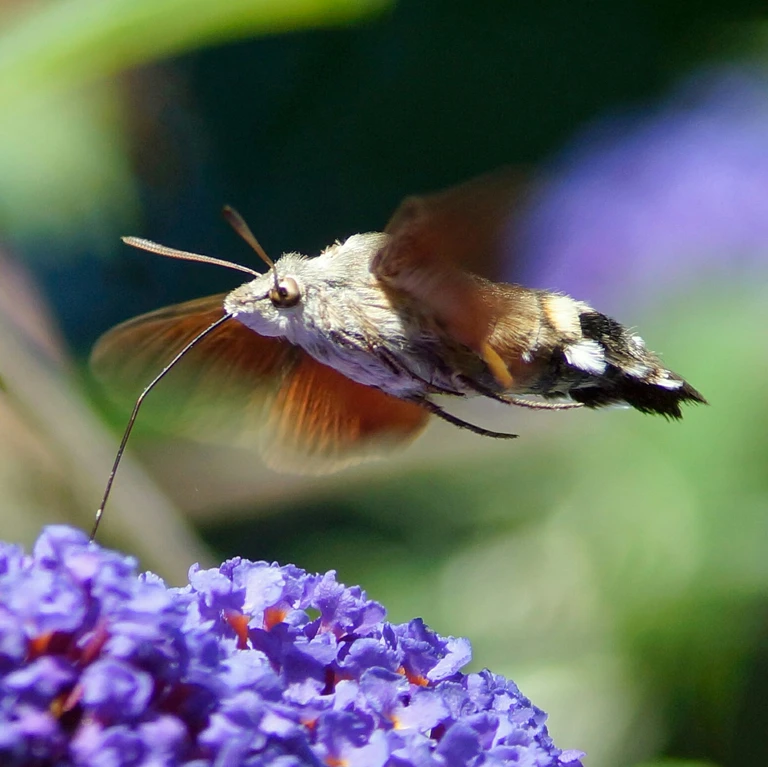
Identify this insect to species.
Macroglossum stellatarum
